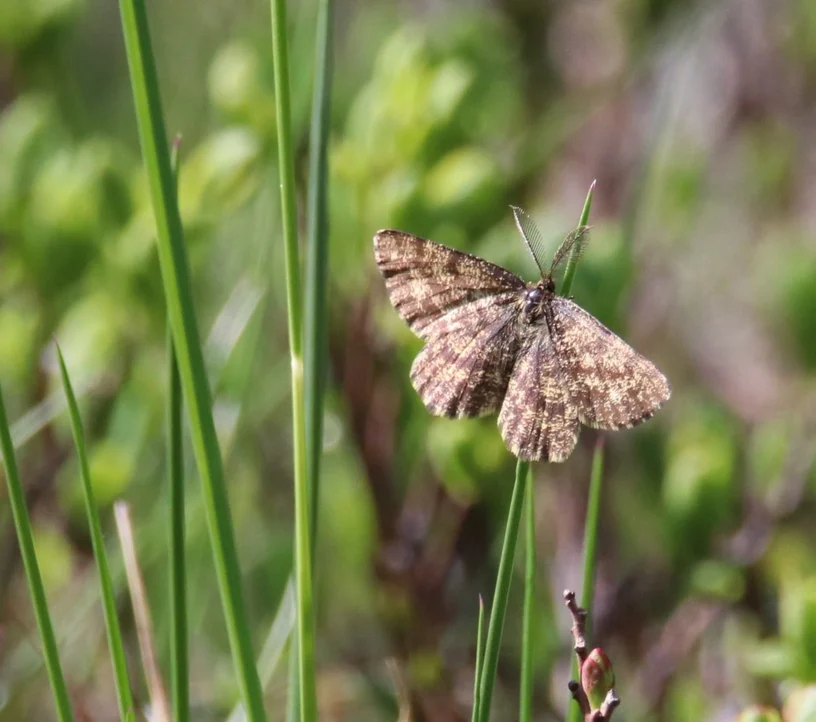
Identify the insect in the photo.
Ematurga atomaria
